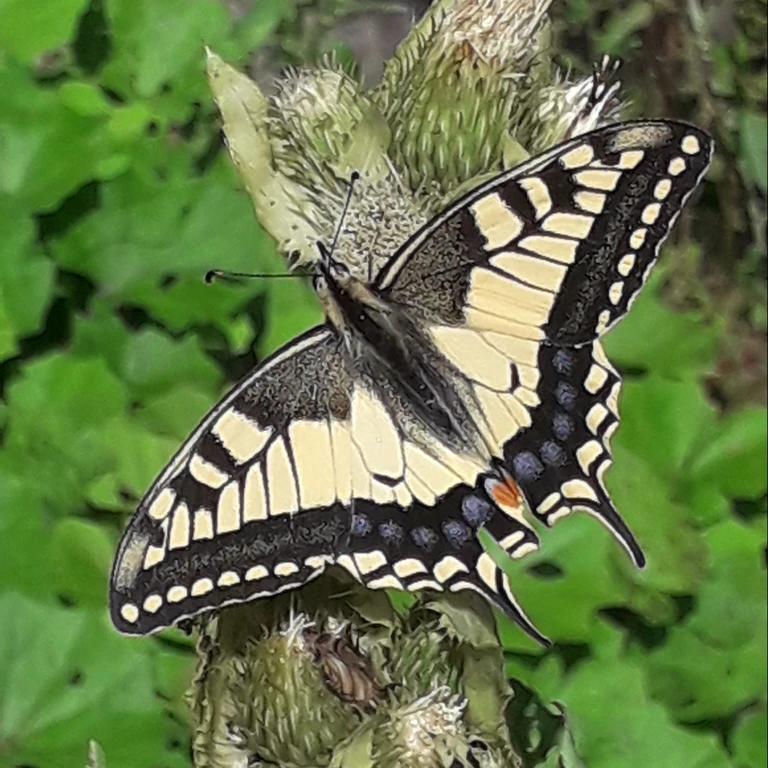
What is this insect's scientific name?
Papilio machaon
